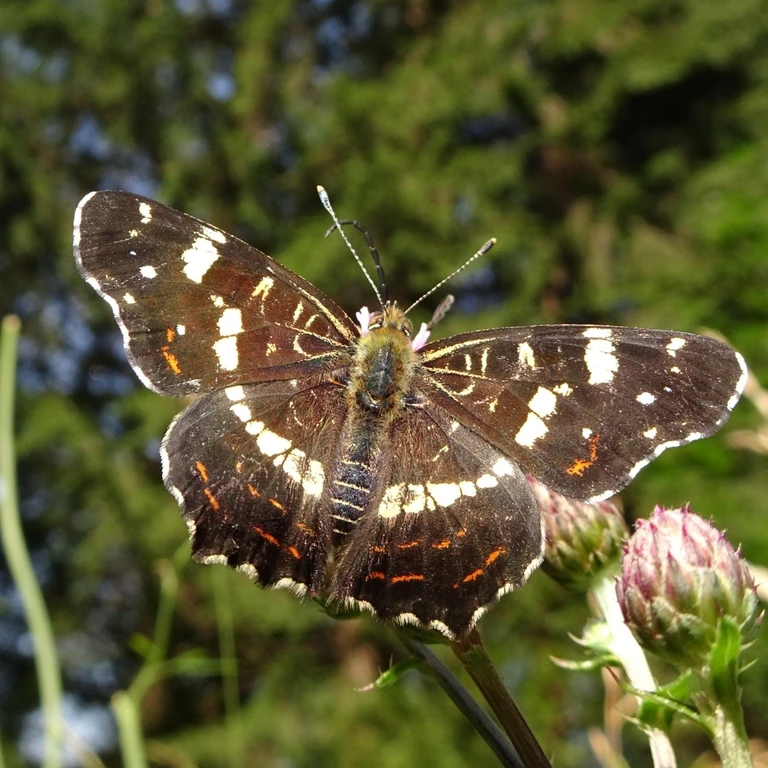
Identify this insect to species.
Araschnia levana
